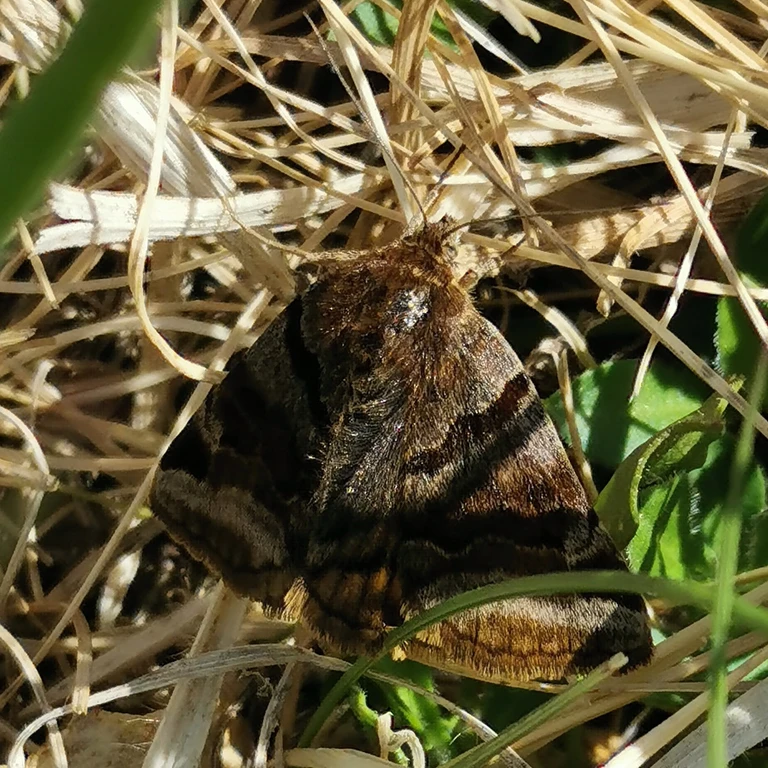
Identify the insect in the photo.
Euclidia glyphica
